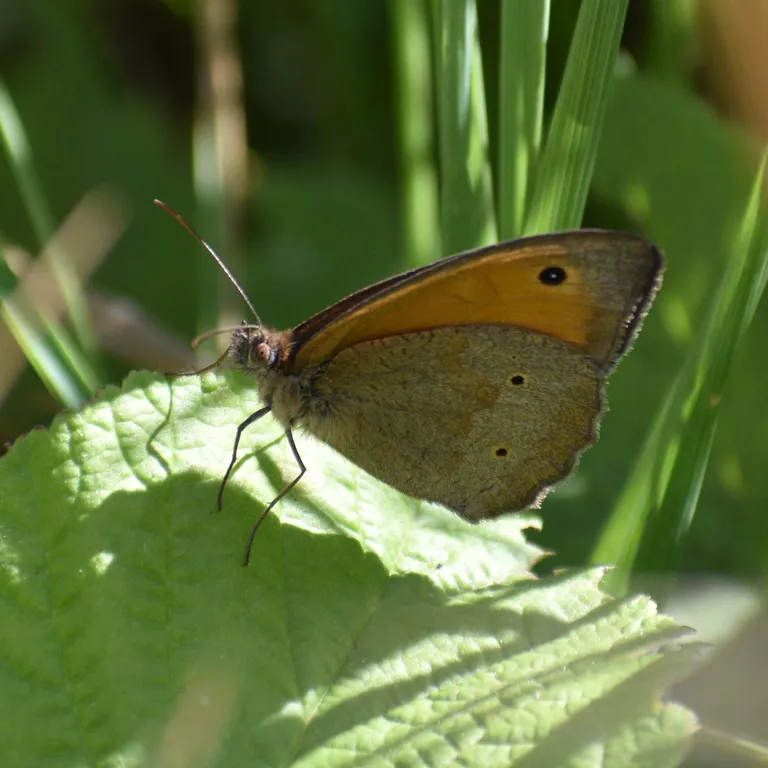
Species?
Maniola jurtina
